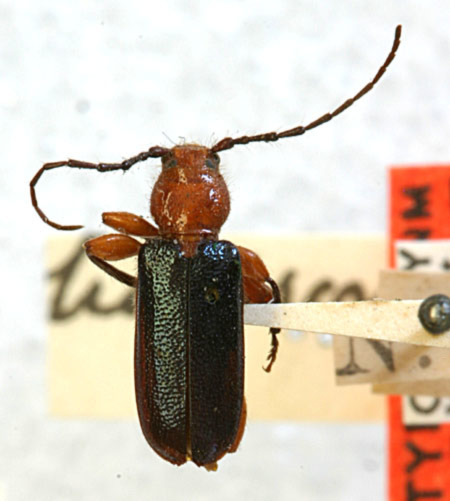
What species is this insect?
Phymatodes amoenus
